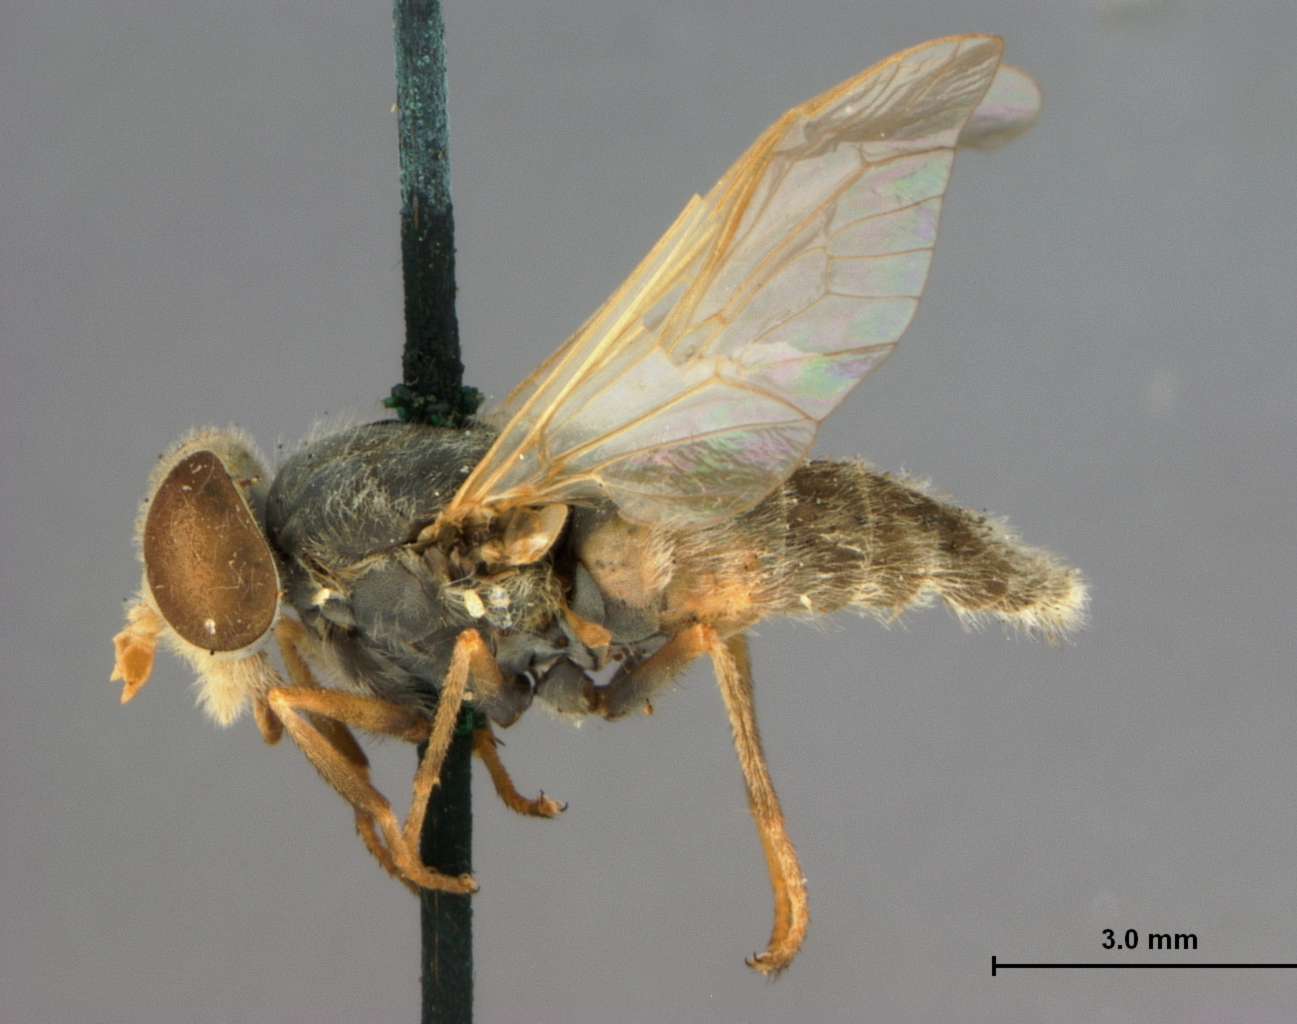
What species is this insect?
Tabanus pruinosus (also Atylotus ohioensis)
